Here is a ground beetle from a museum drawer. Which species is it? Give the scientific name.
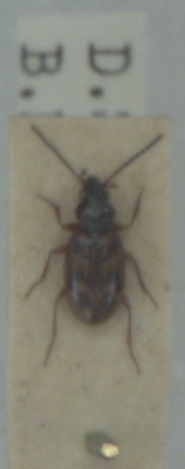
Bembidion fumigatum
